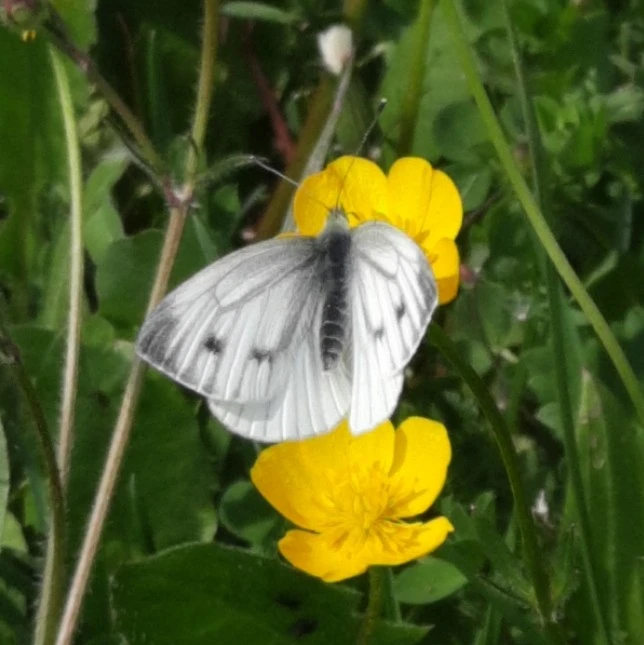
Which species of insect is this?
Pieris napi
